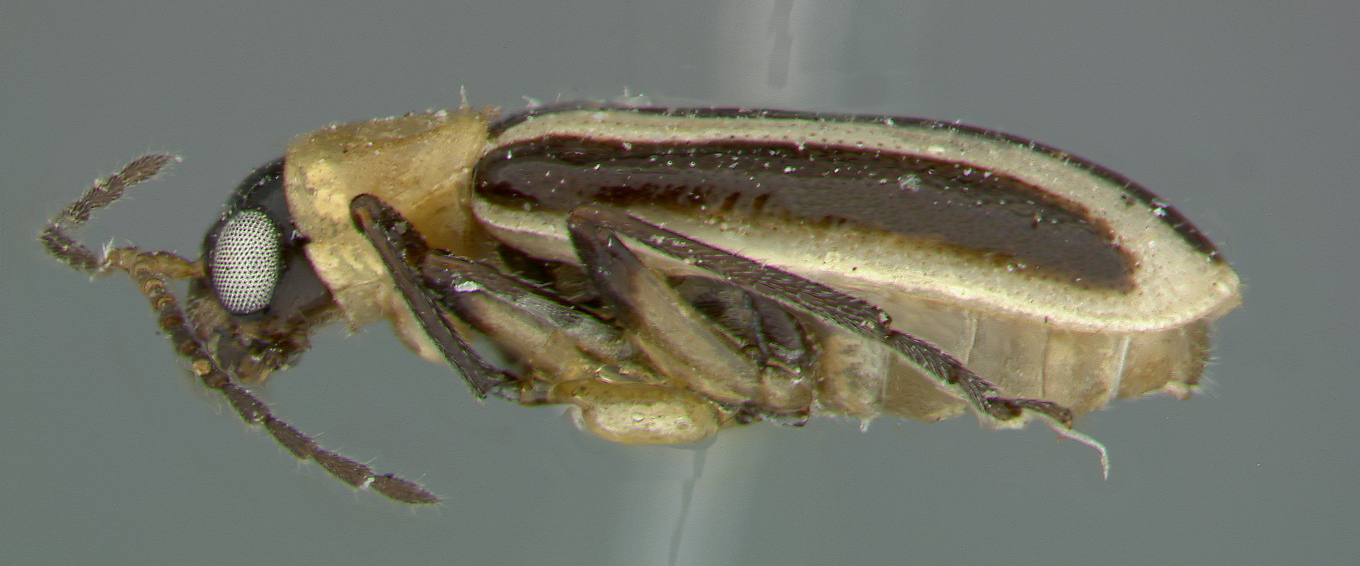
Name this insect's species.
Diabrotica nitida
